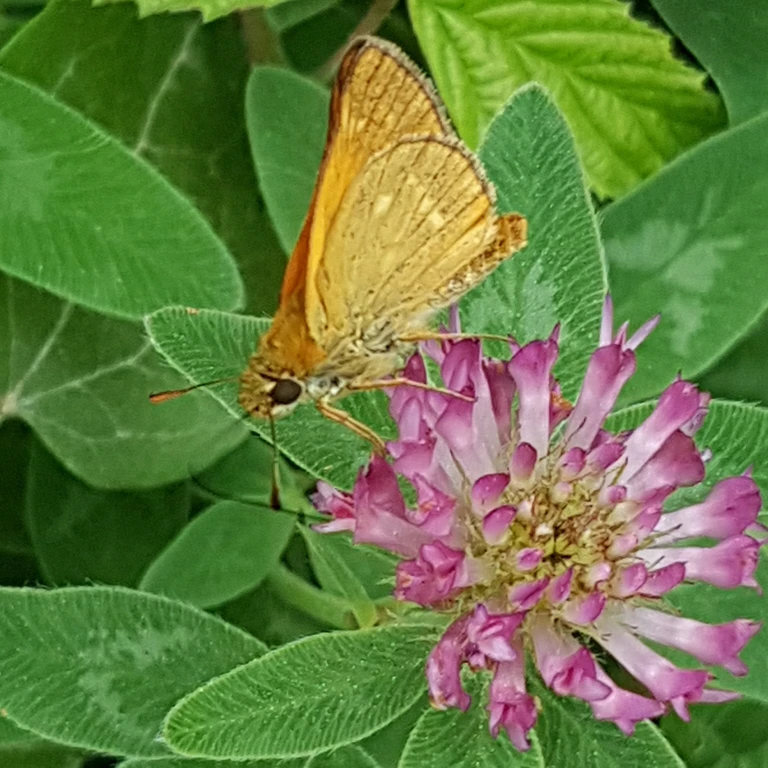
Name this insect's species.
Ochlodes sylvanus (also Ochlodes venata)
